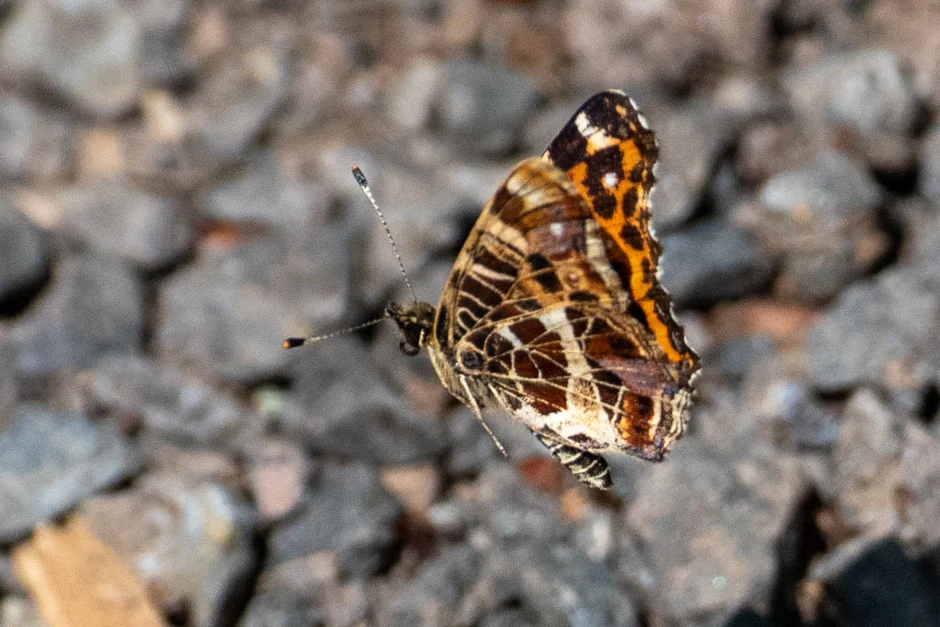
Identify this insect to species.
Araschnia levana
